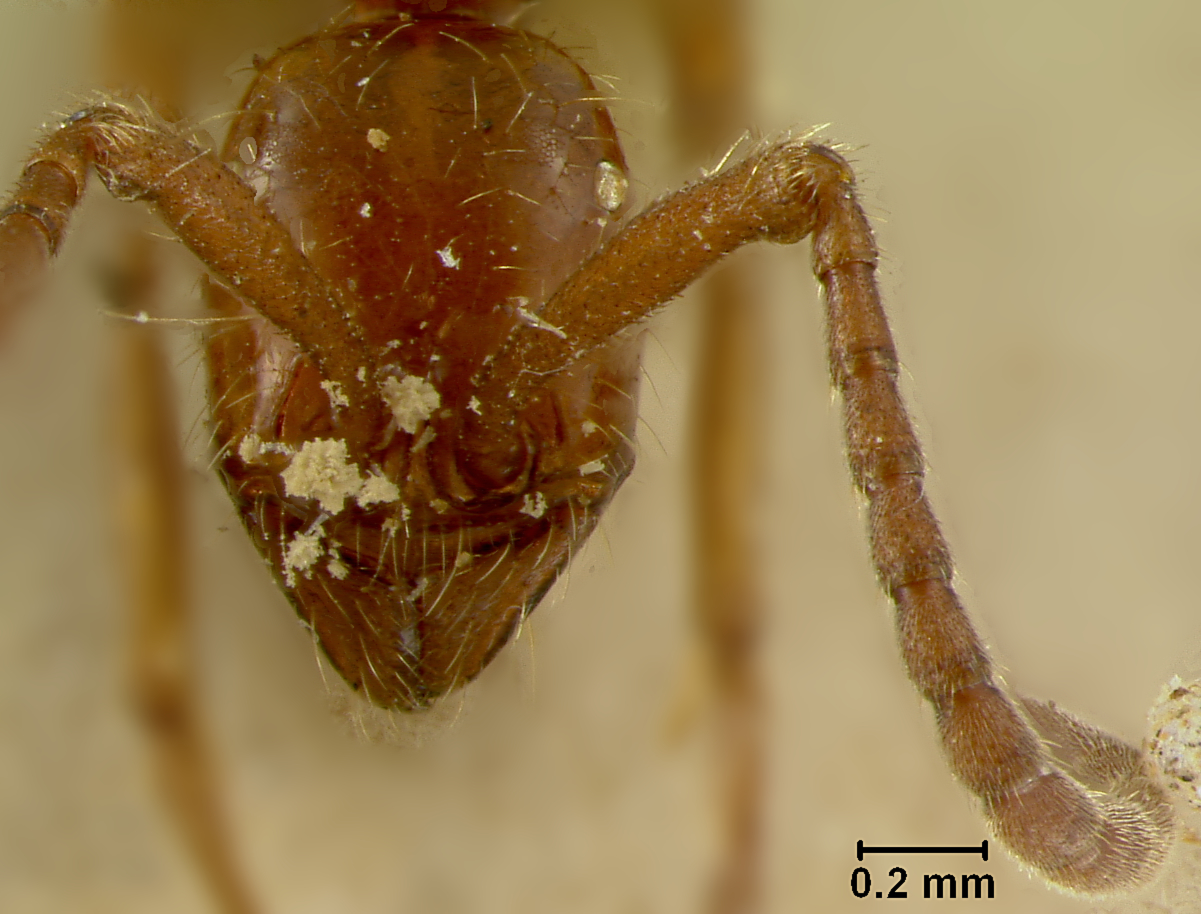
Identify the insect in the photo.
Neivamyrmex gibbatus
